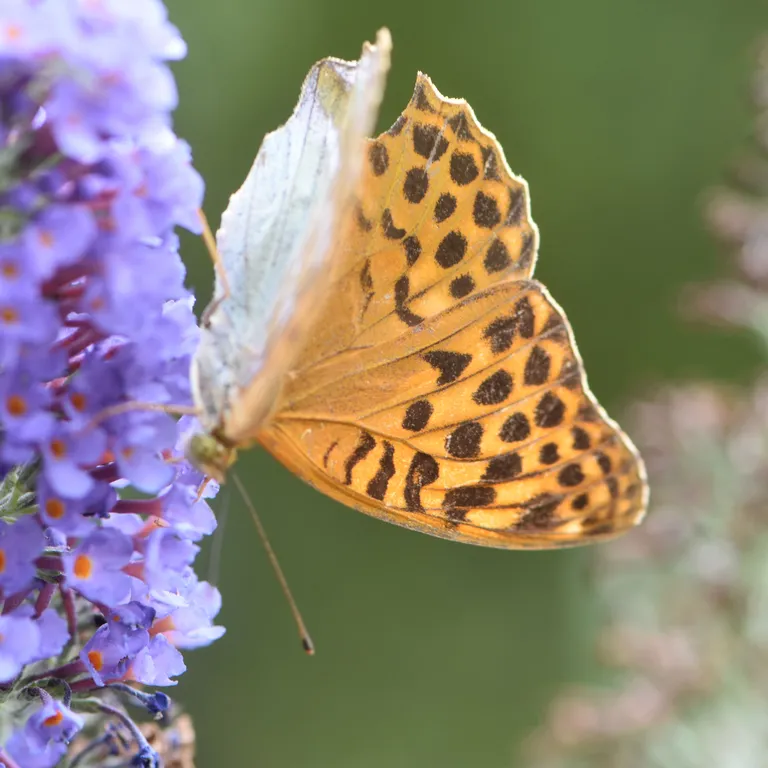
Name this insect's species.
Argynnis paphia
